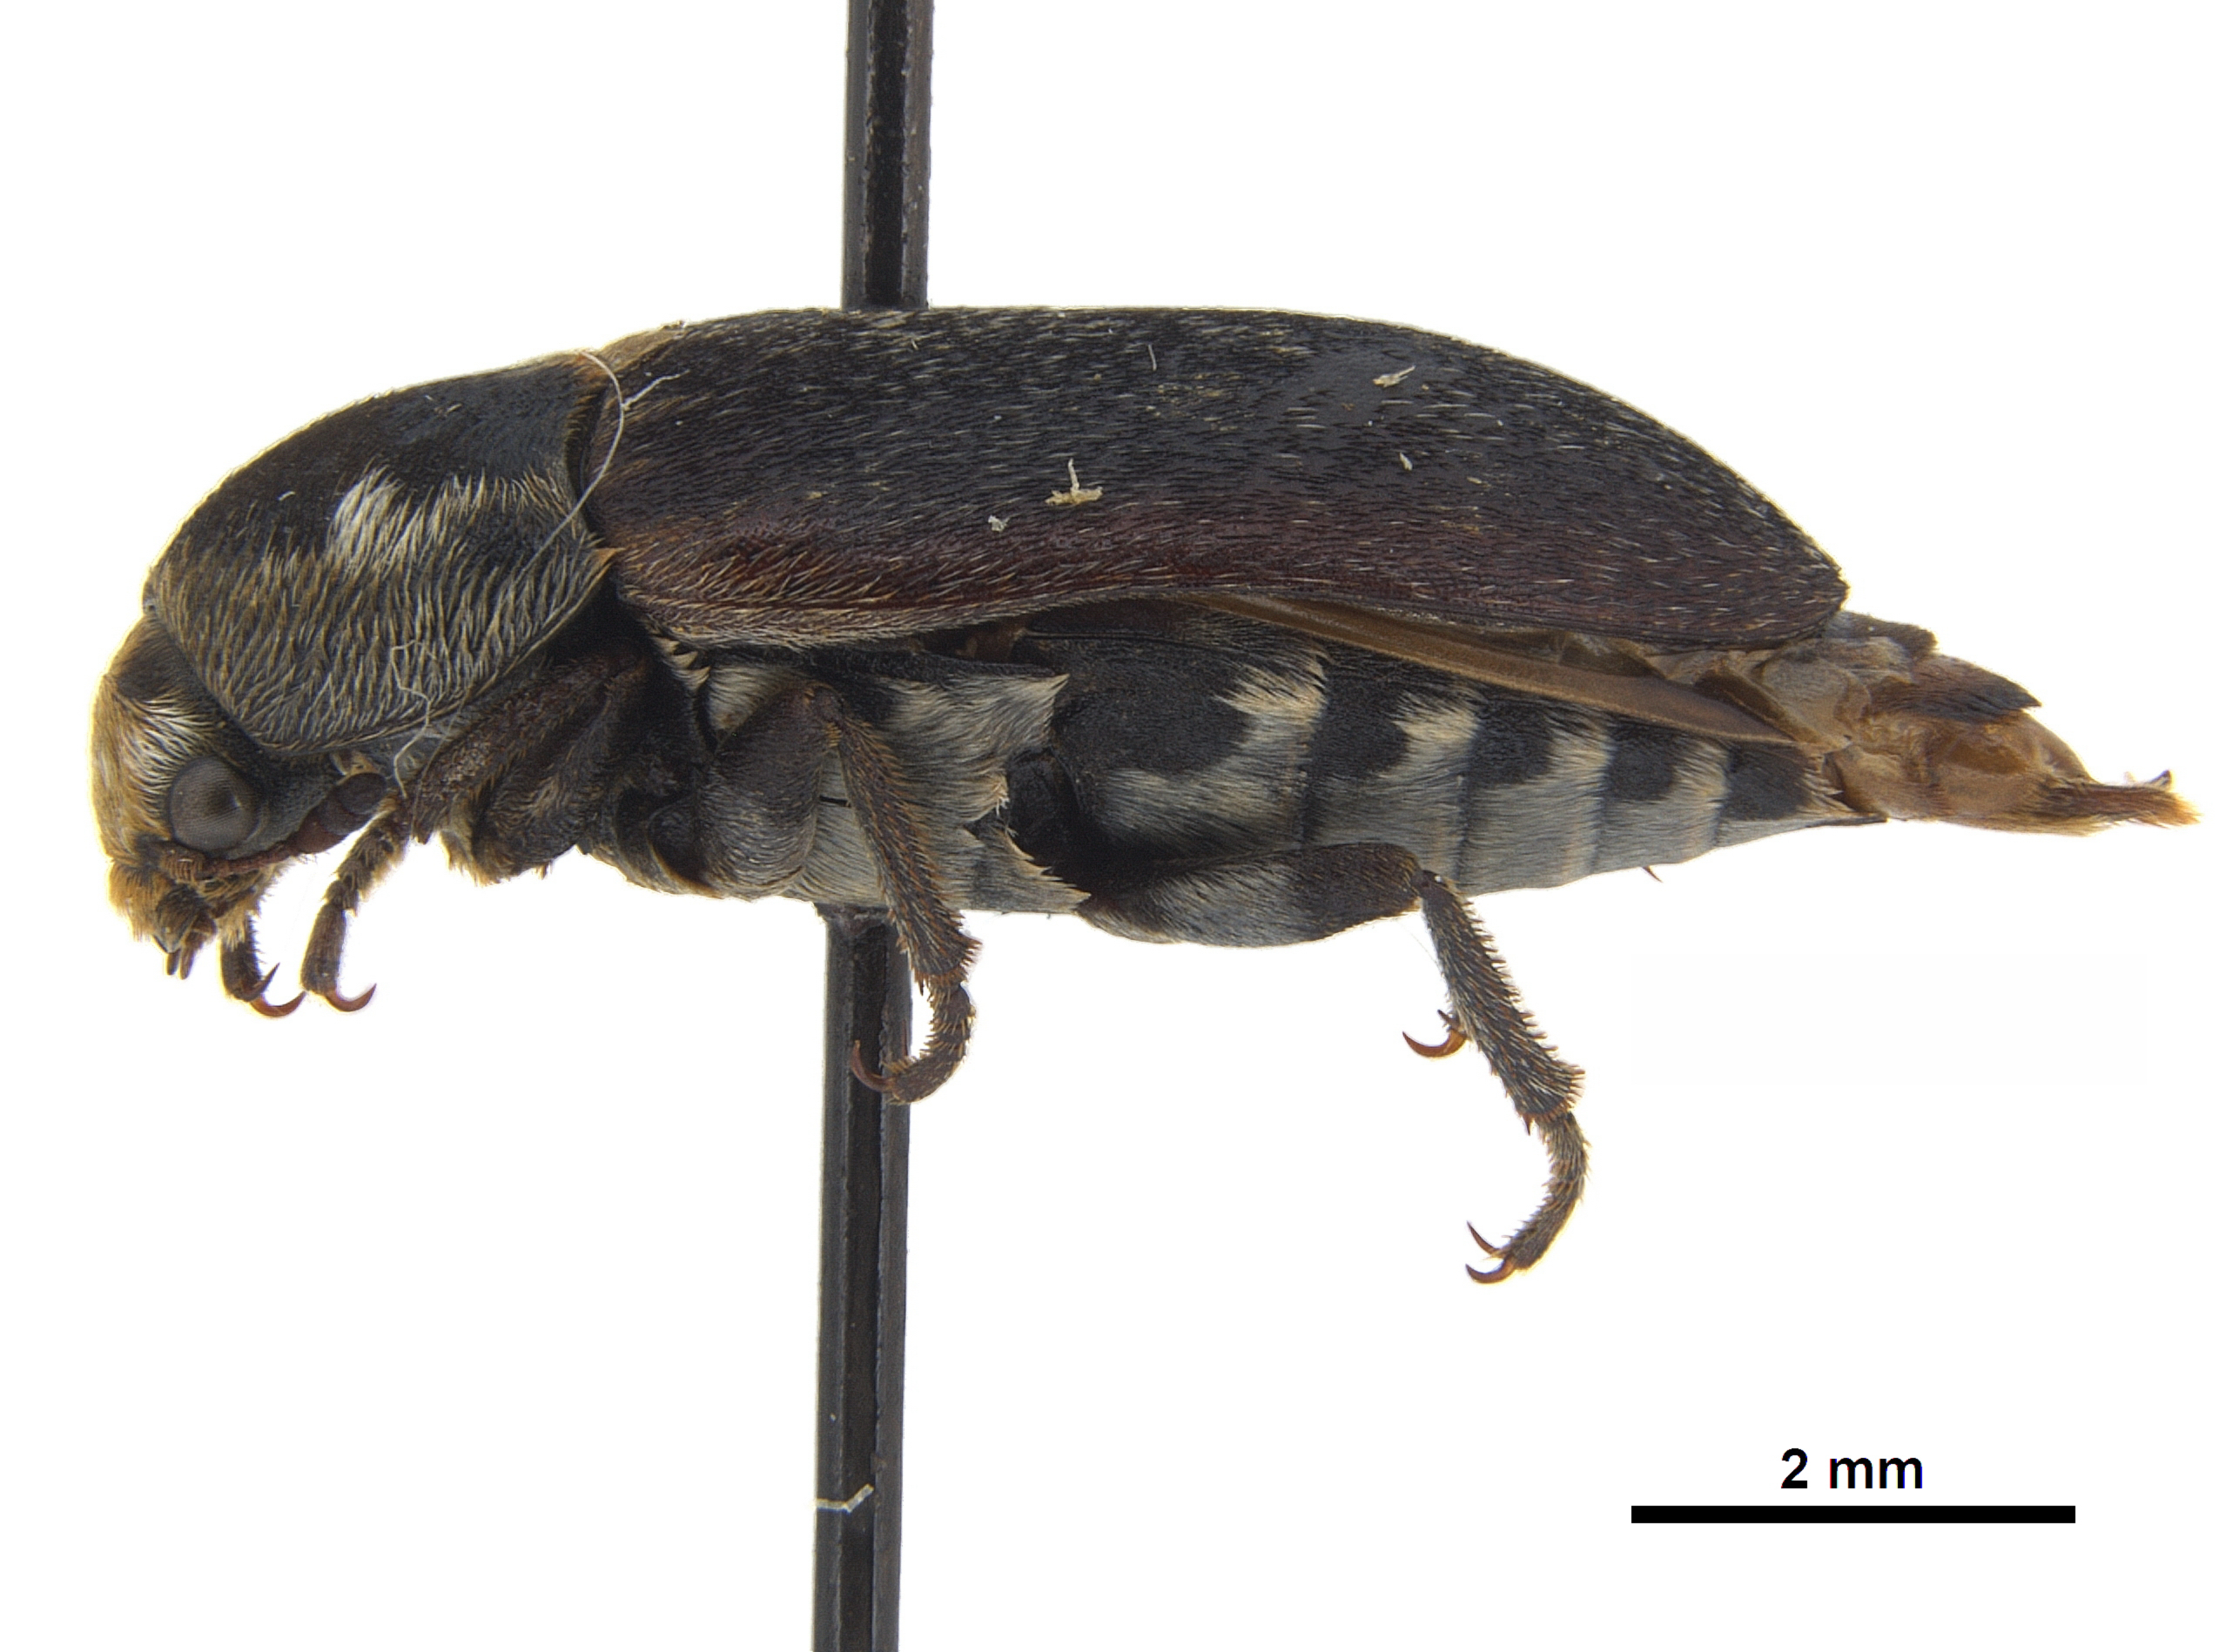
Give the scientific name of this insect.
Dermestes frischii
